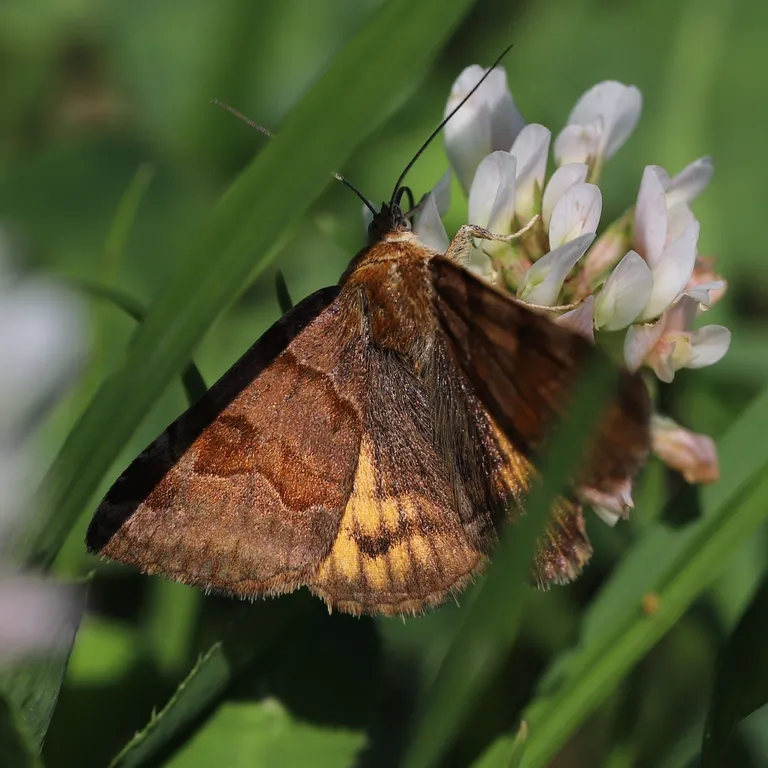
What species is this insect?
Euclidia glyphica
